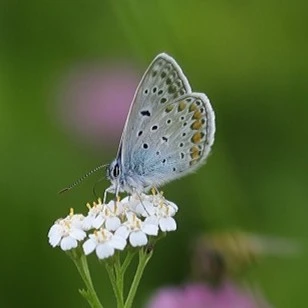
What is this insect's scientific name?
Polyommatus icarus
